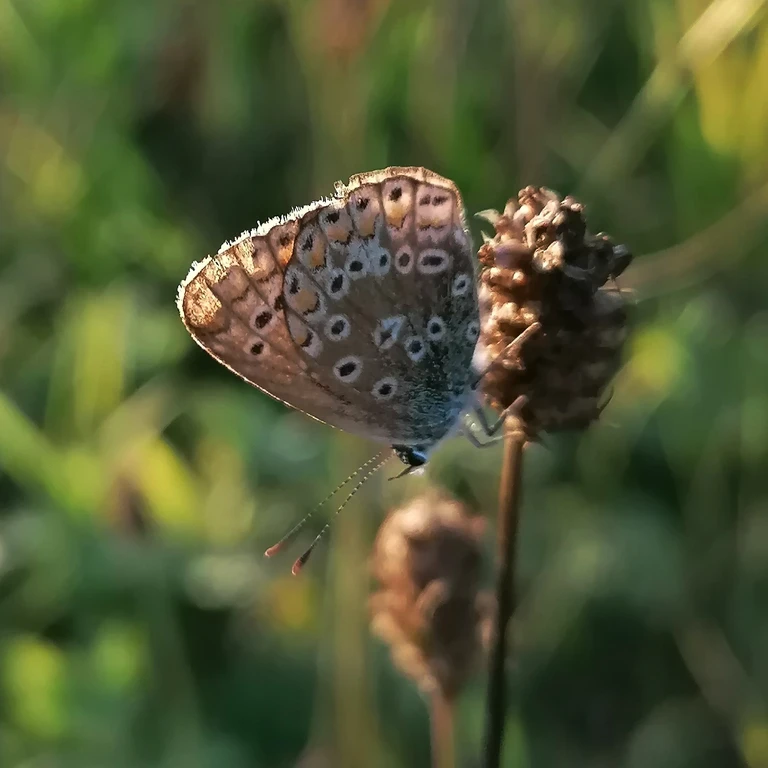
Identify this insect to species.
Polyommatus icarus
